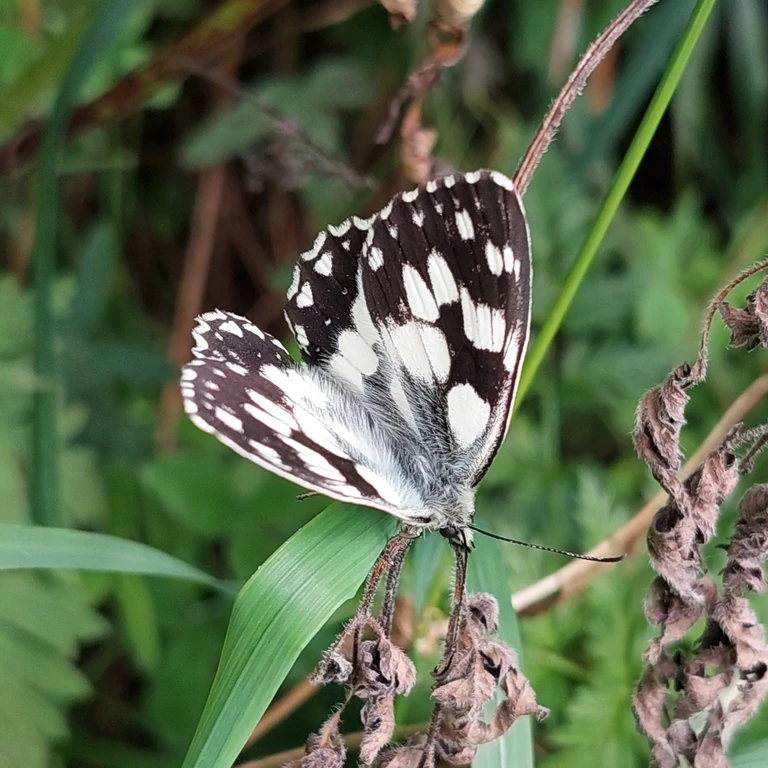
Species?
Melanargia galathea
